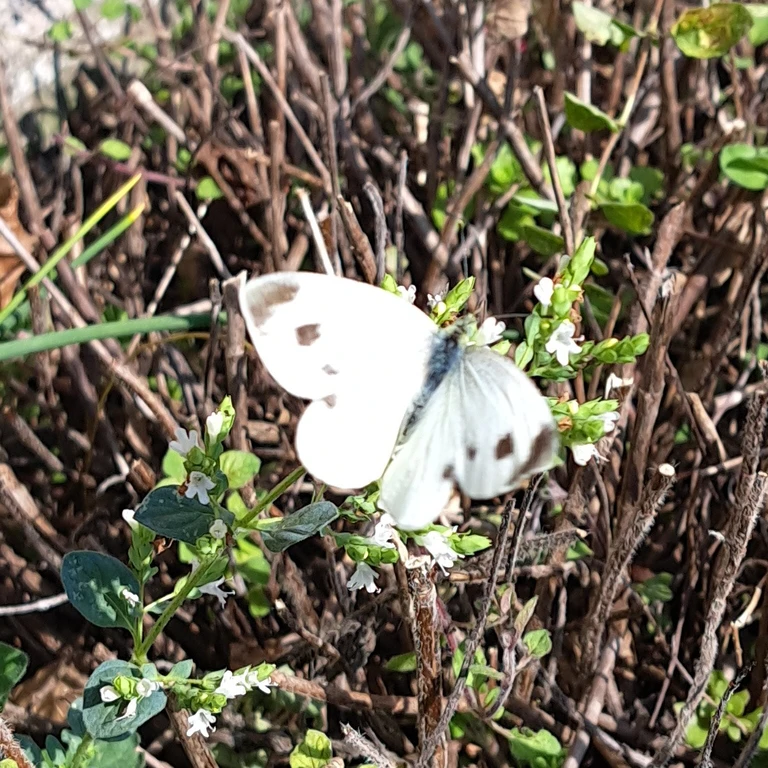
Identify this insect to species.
Pieris mannii
